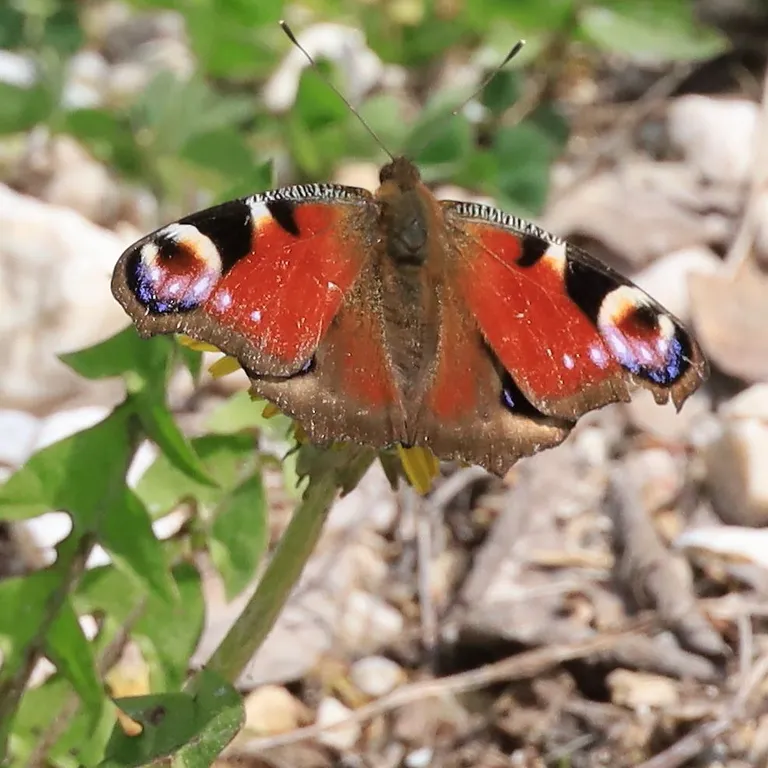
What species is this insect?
Aglais io
